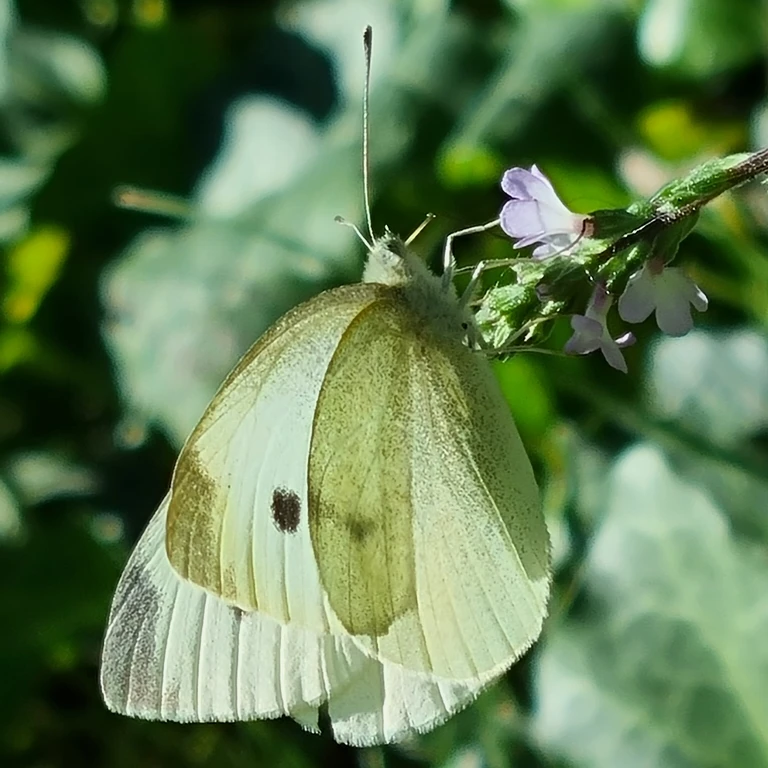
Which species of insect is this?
Pieris rapae
